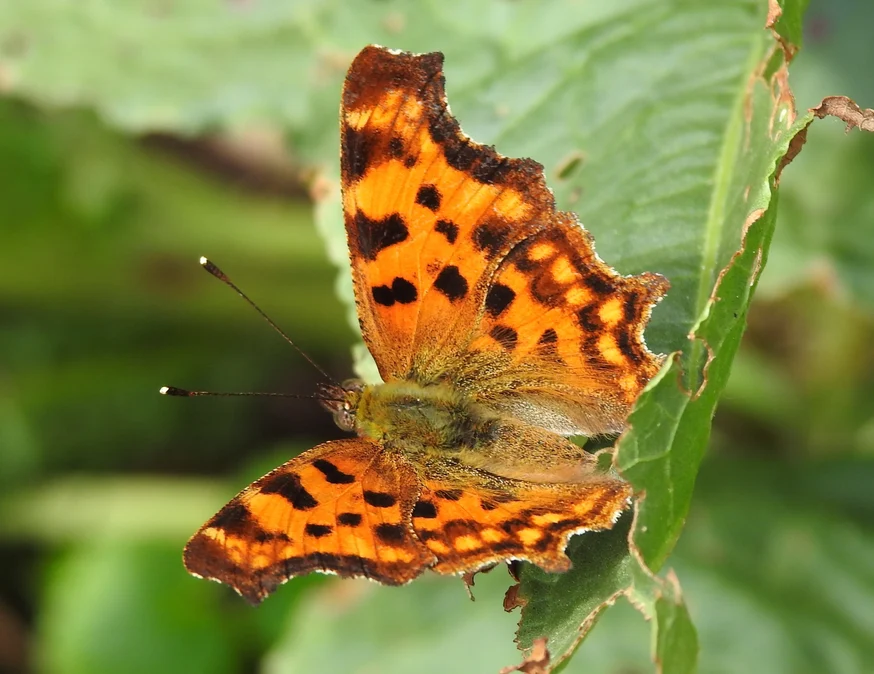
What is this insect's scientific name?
Polygonia c-album
